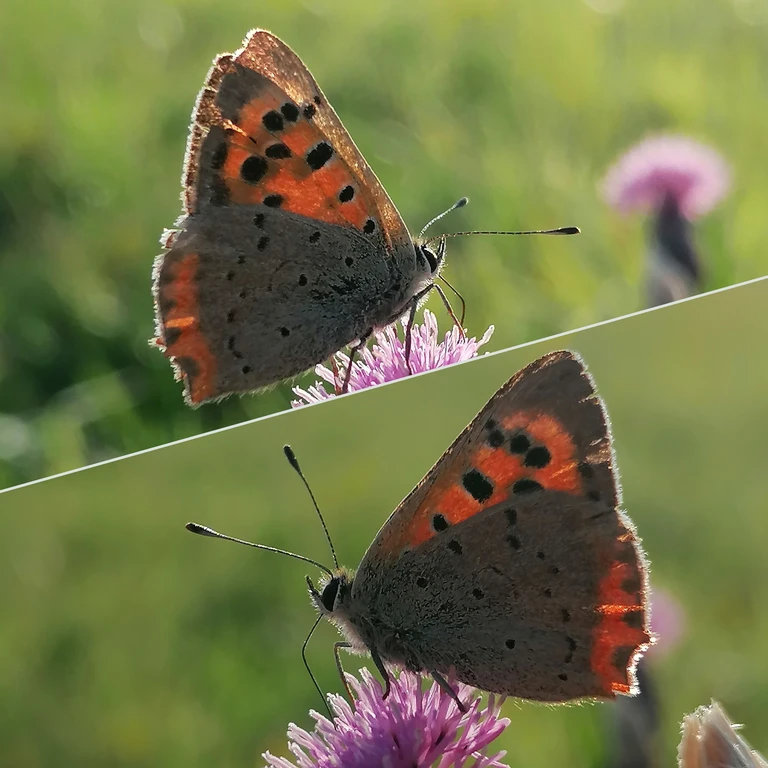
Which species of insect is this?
Lycaena phlaeas
